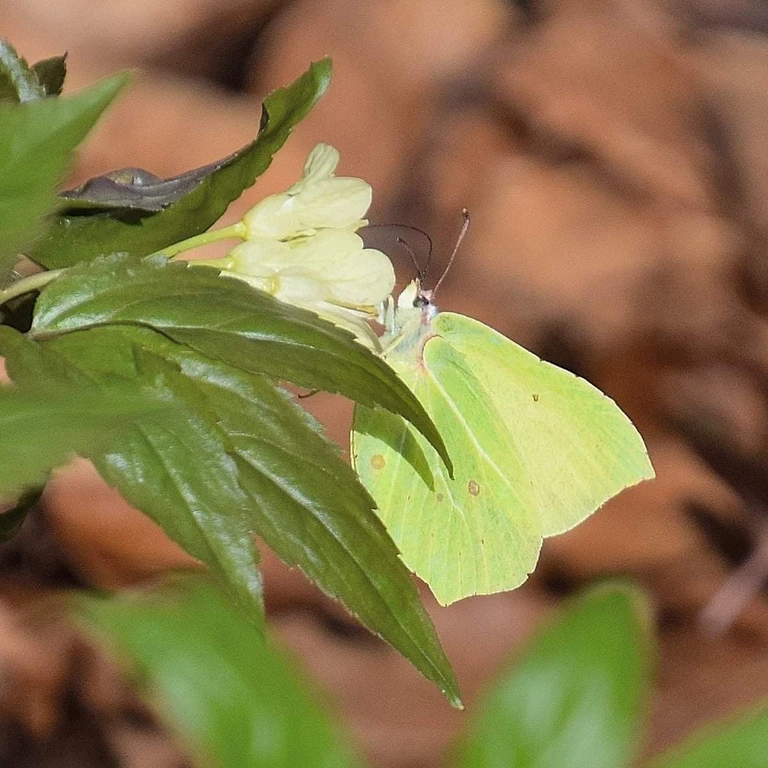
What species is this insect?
Gonepteryx rhamni
